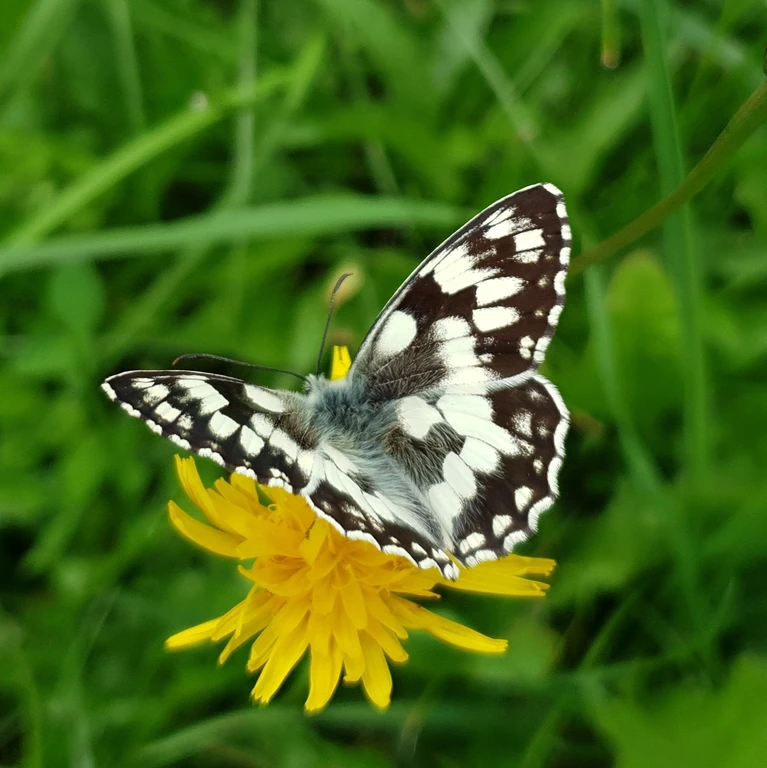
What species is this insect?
Melanargia galathea
